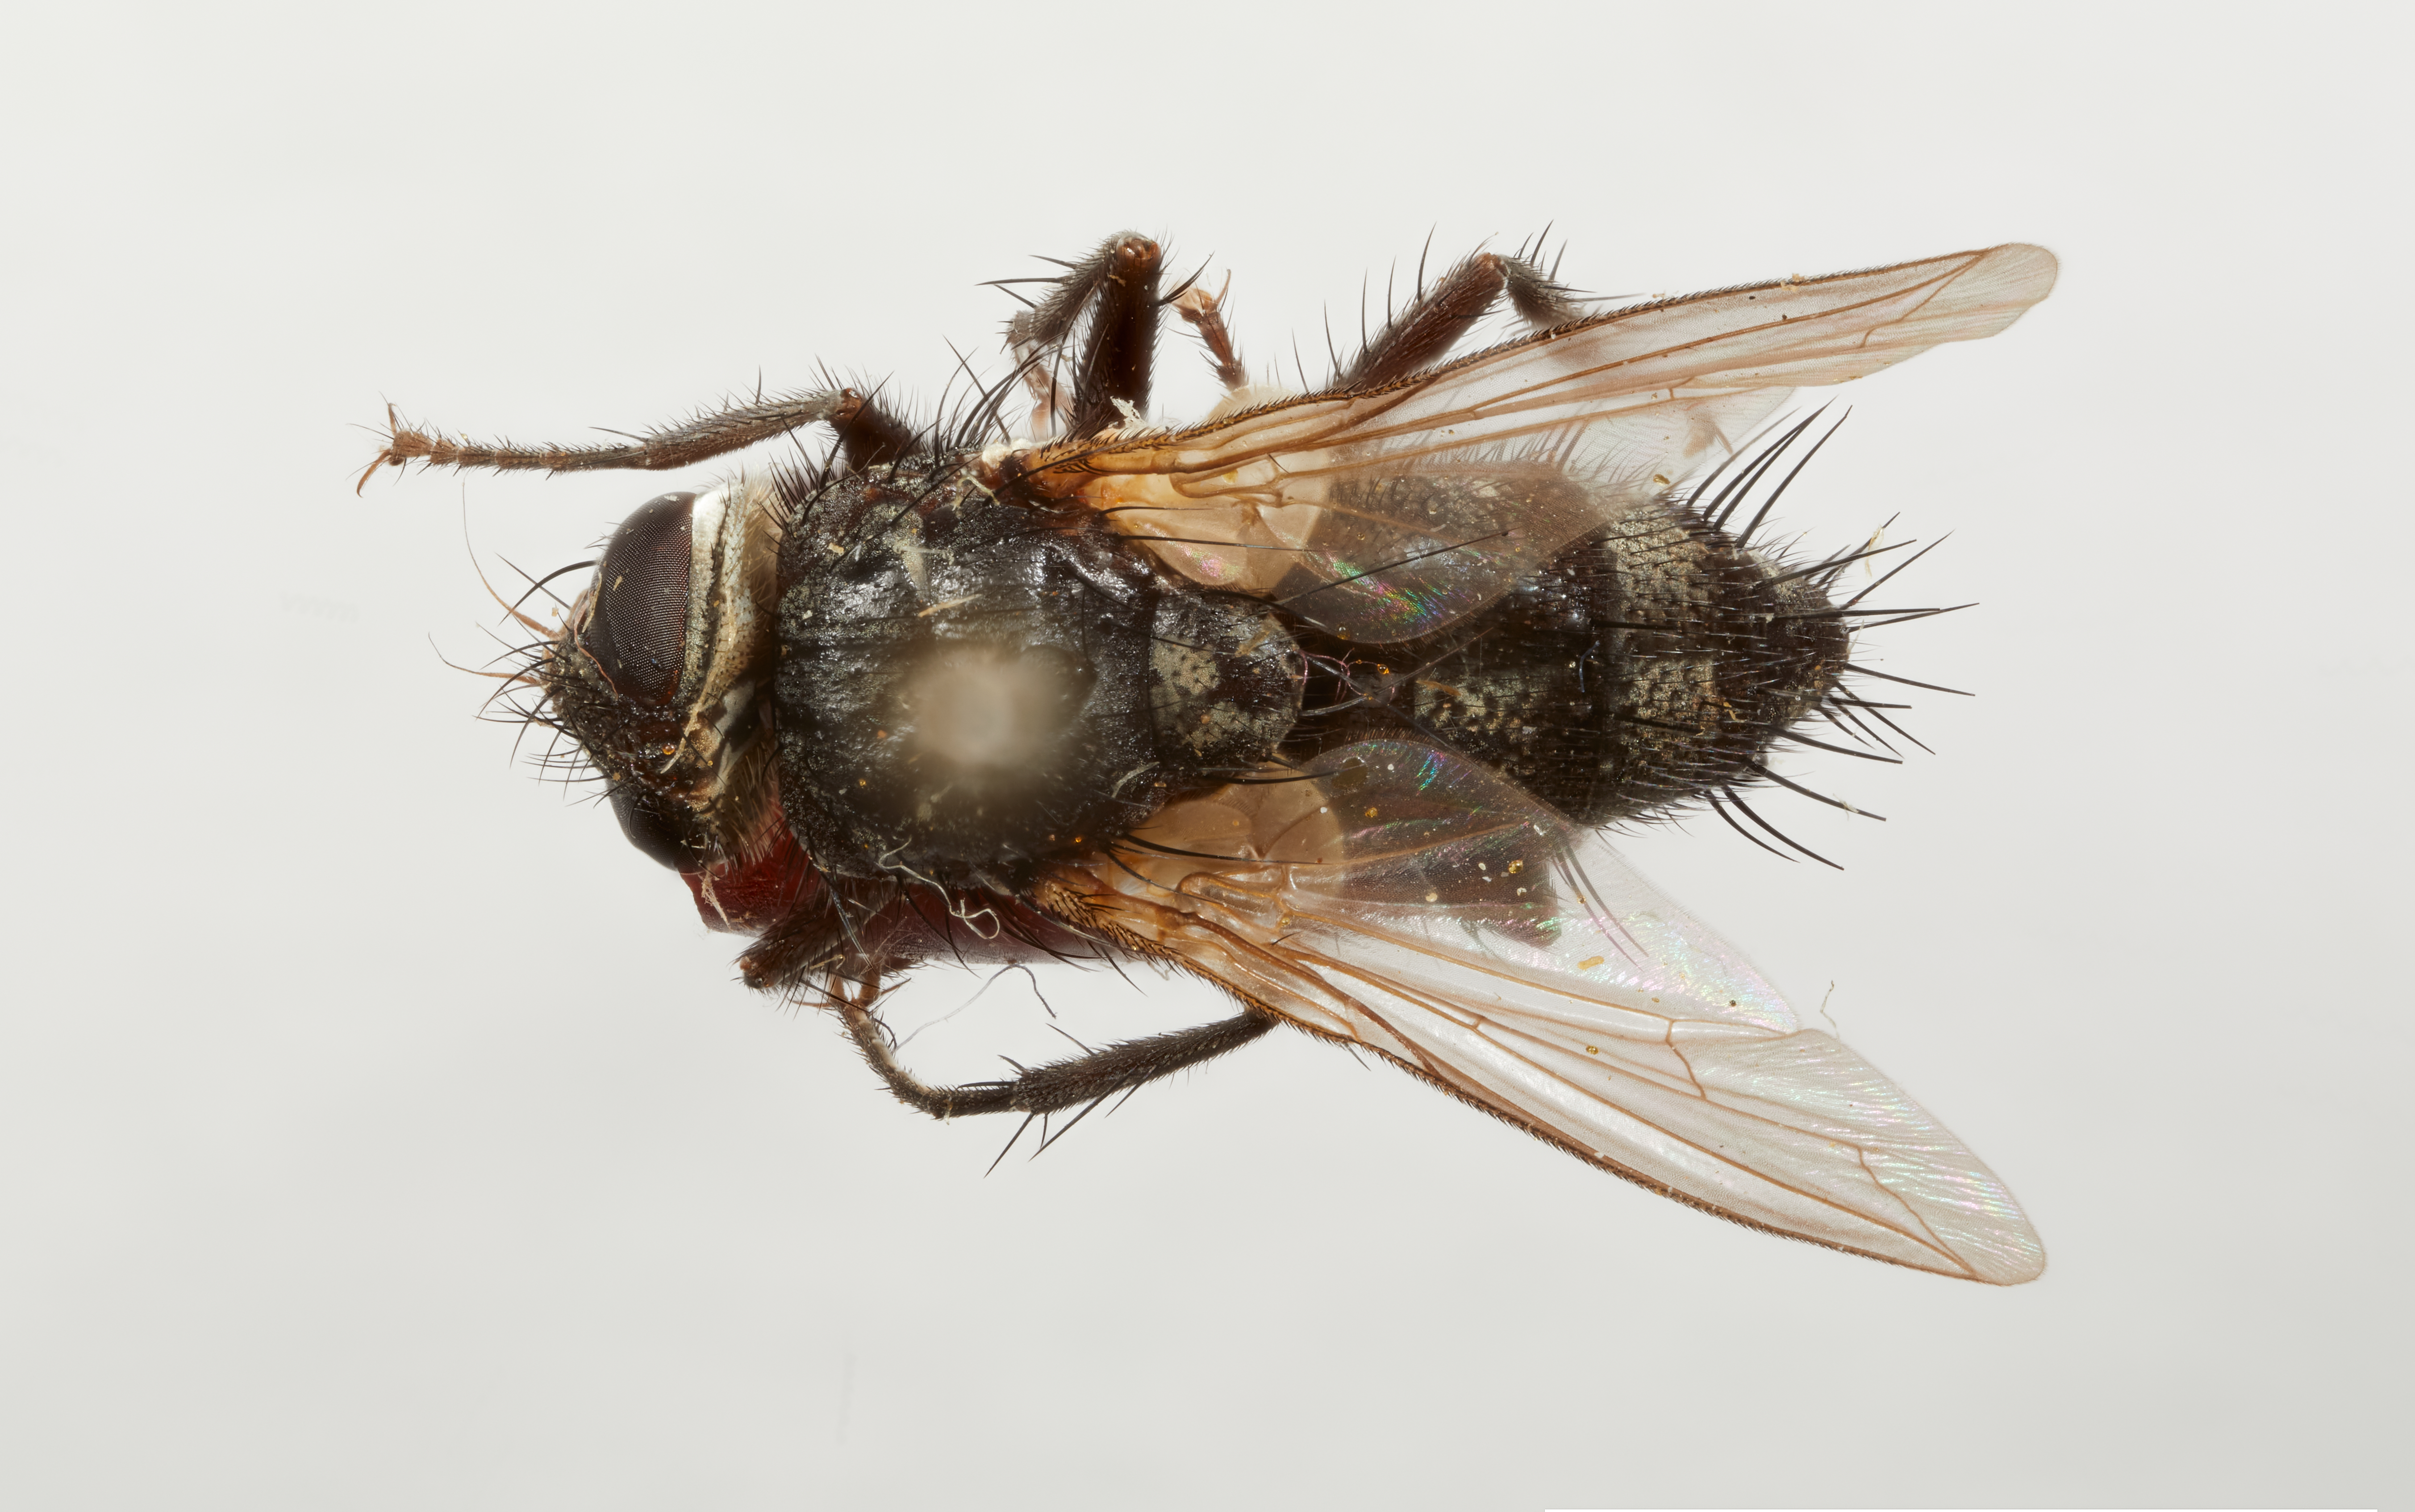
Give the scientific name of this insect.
Ceracia aurifrons
